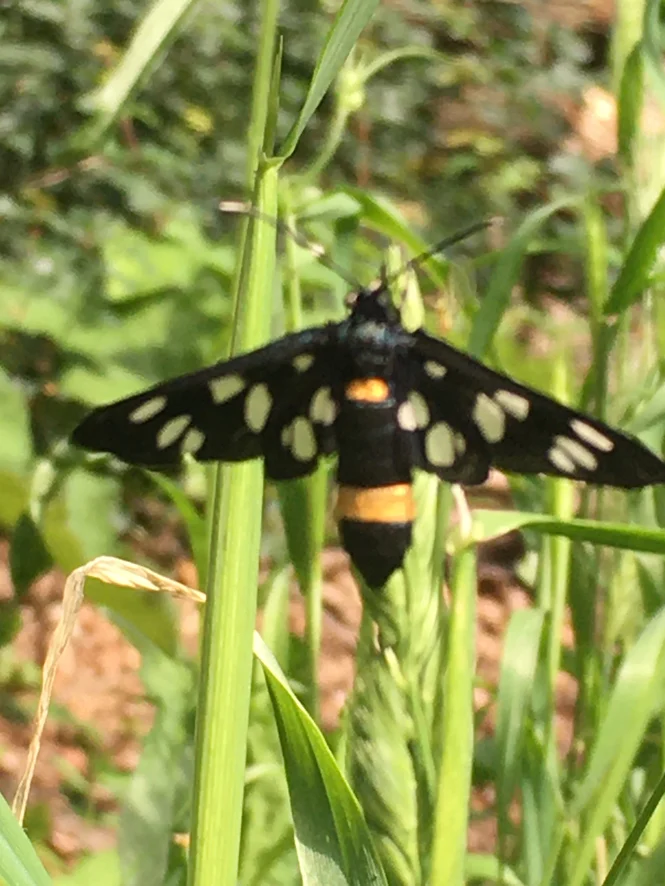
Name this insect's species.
Amata phegea
